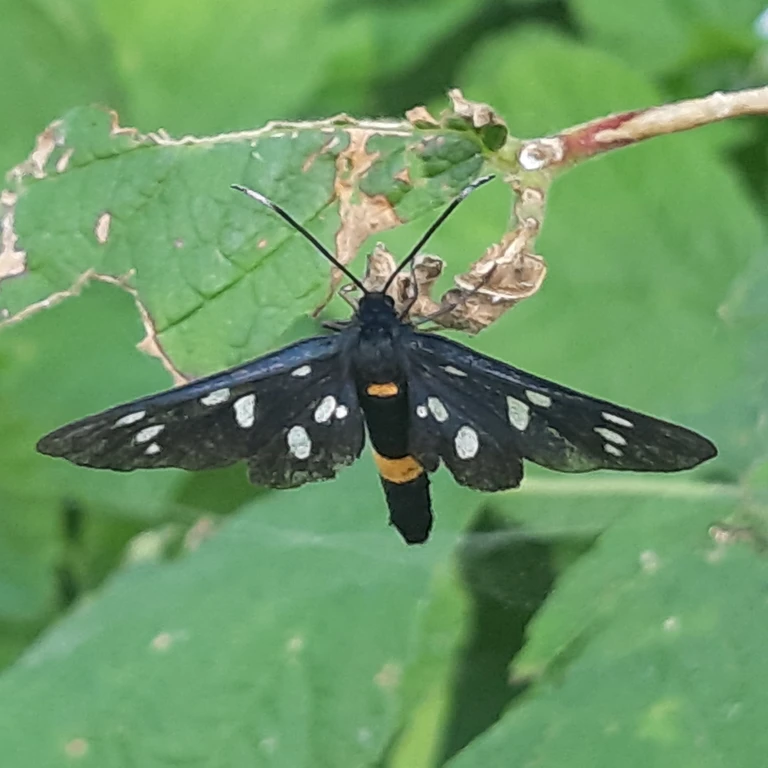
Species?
Amata phegea
